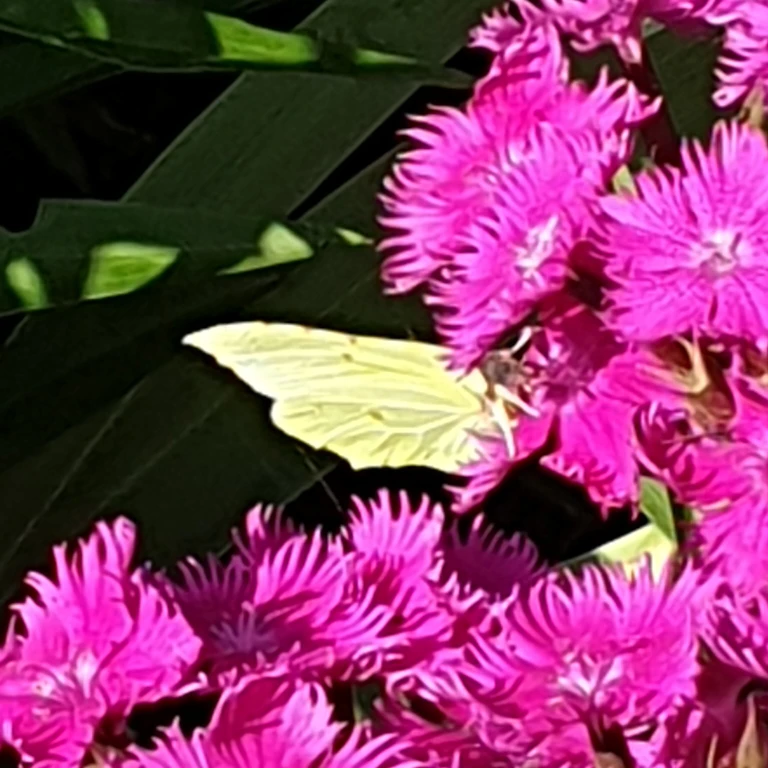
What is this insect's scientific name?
Gonepteryx rhamni
